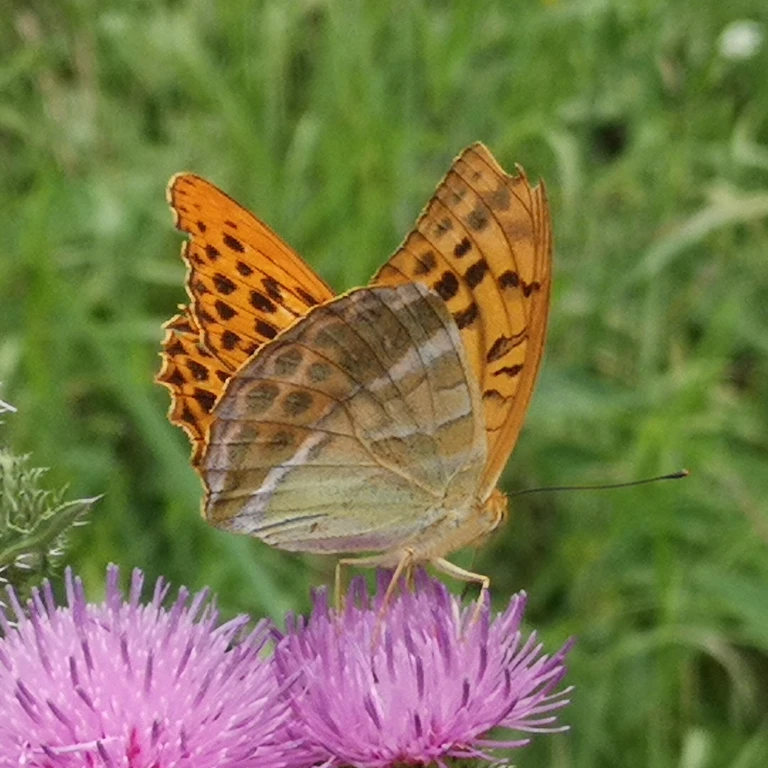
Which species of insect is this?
Argynnis paphia
